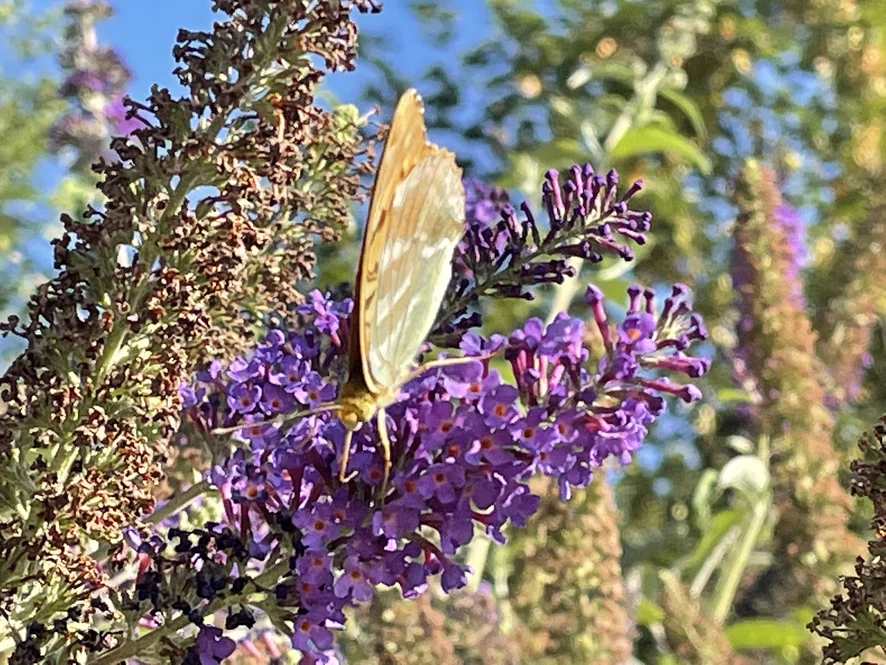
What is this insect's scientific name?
Argynnis paphia
